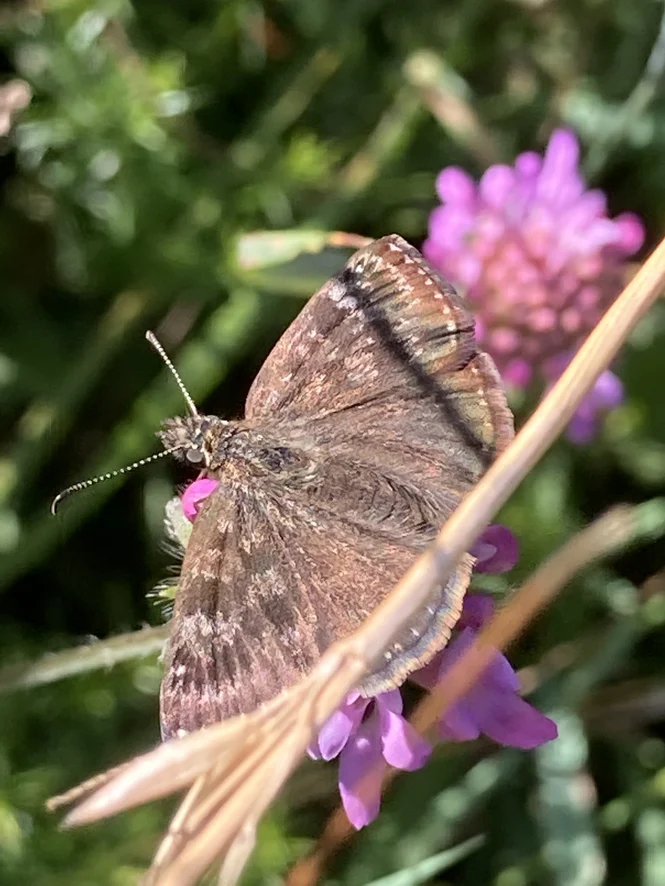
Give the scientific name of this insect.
Erynnis tages
